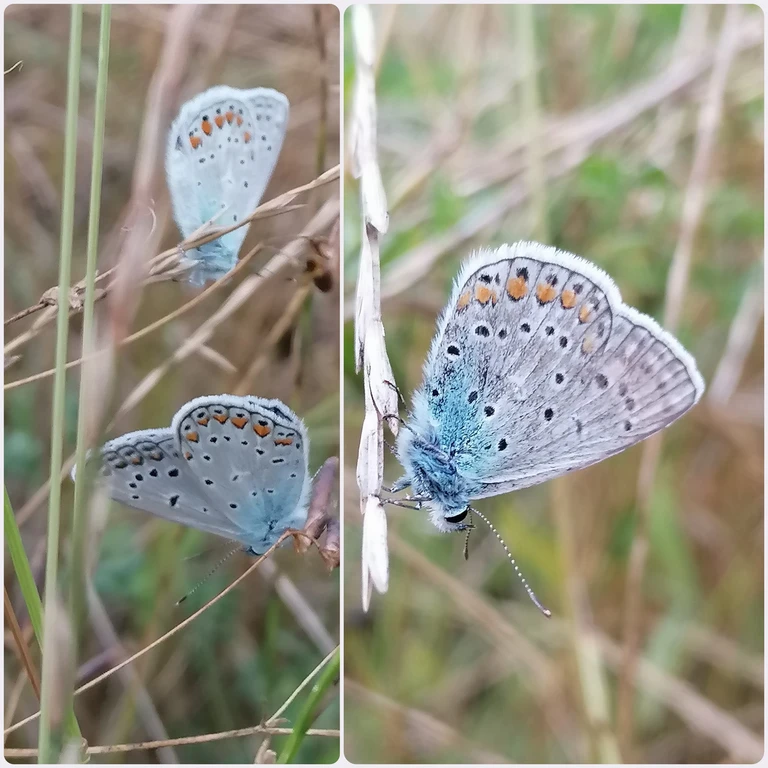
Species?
Polyommatus icarus
